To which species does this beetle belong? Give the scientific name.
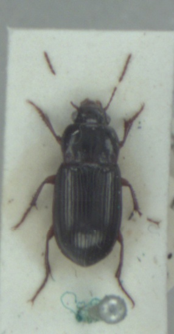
Amara apricaria
